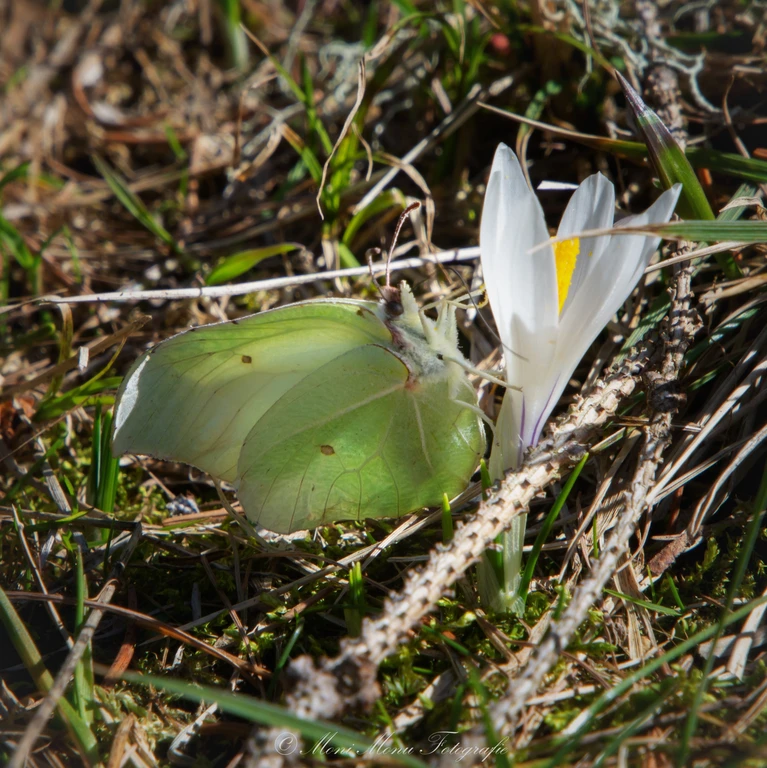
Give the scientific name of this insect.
Gonepteryx rhamni
